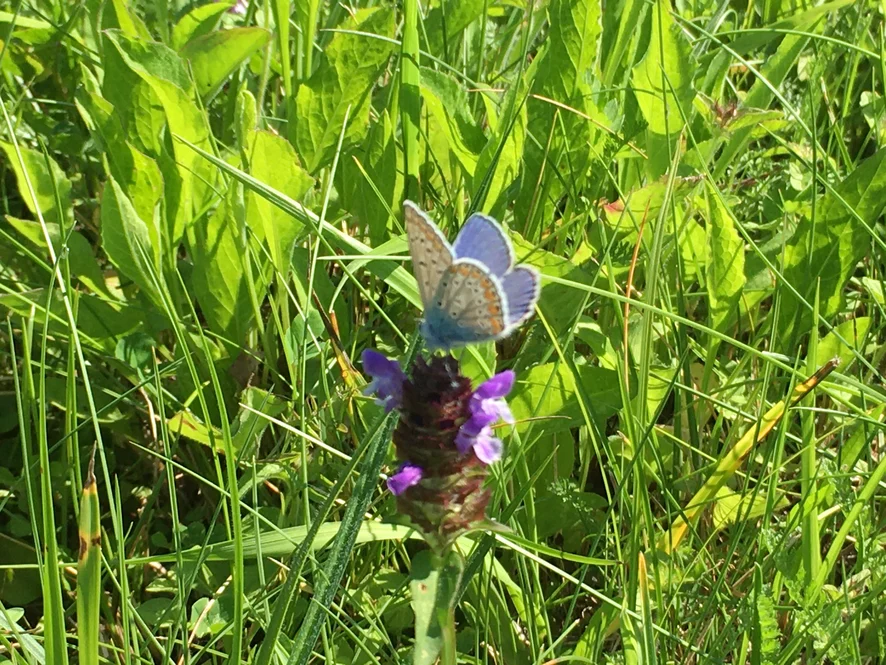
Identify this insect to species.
Polyommatus icarus
